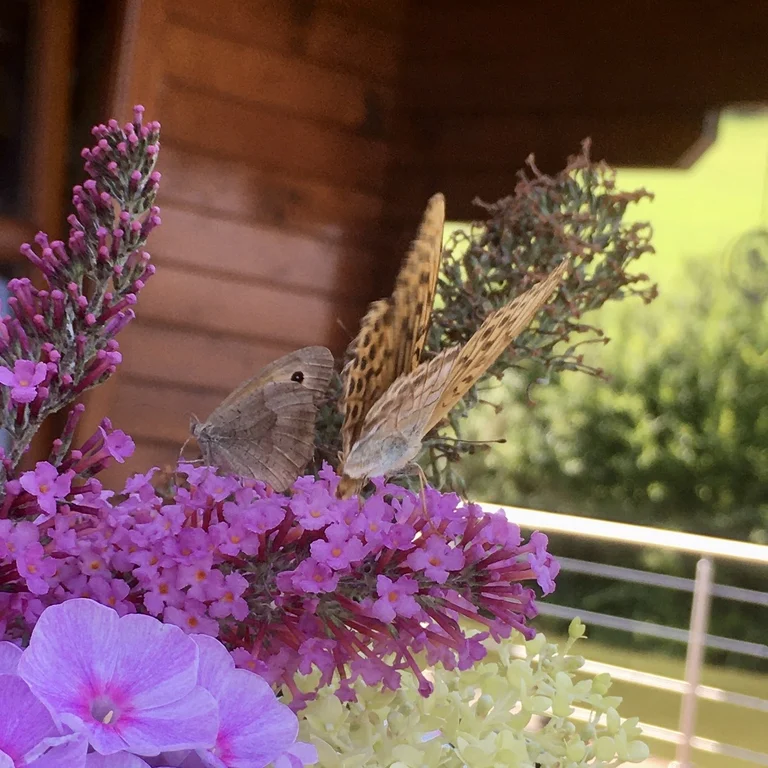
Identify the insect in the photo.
Argynnis paphia
